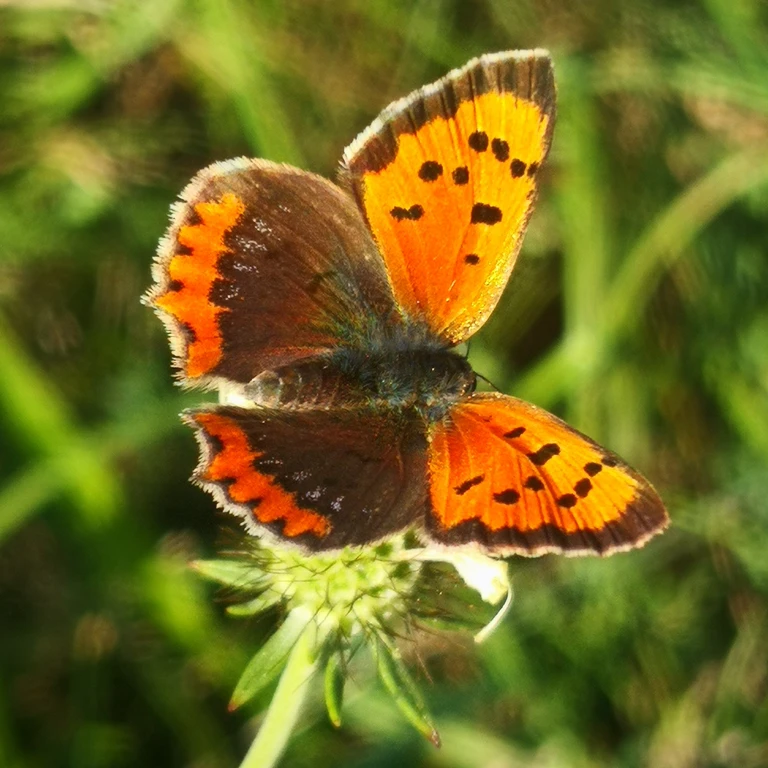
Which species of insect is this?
Lycaena phlaeas
